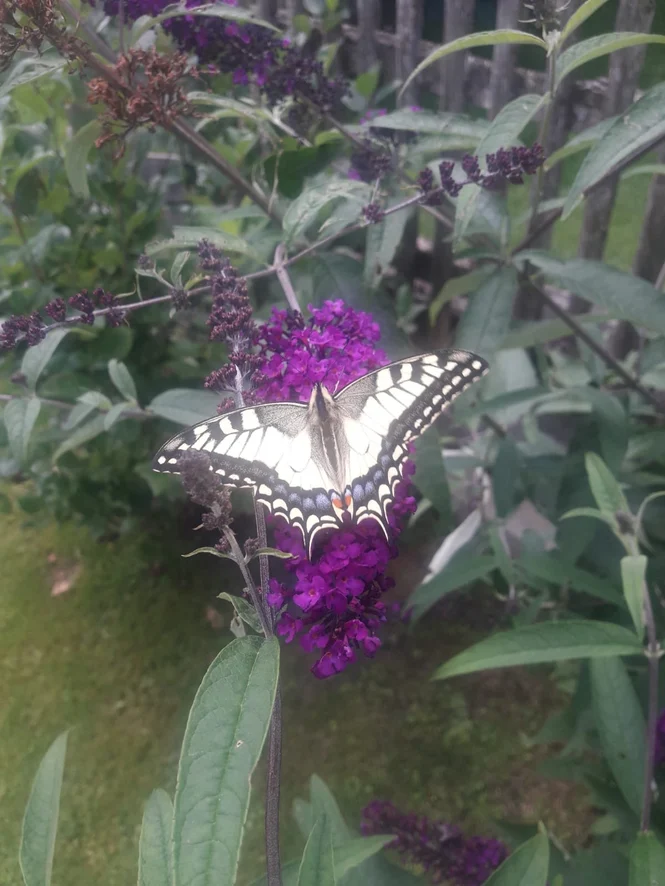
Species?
Papilio machaon
